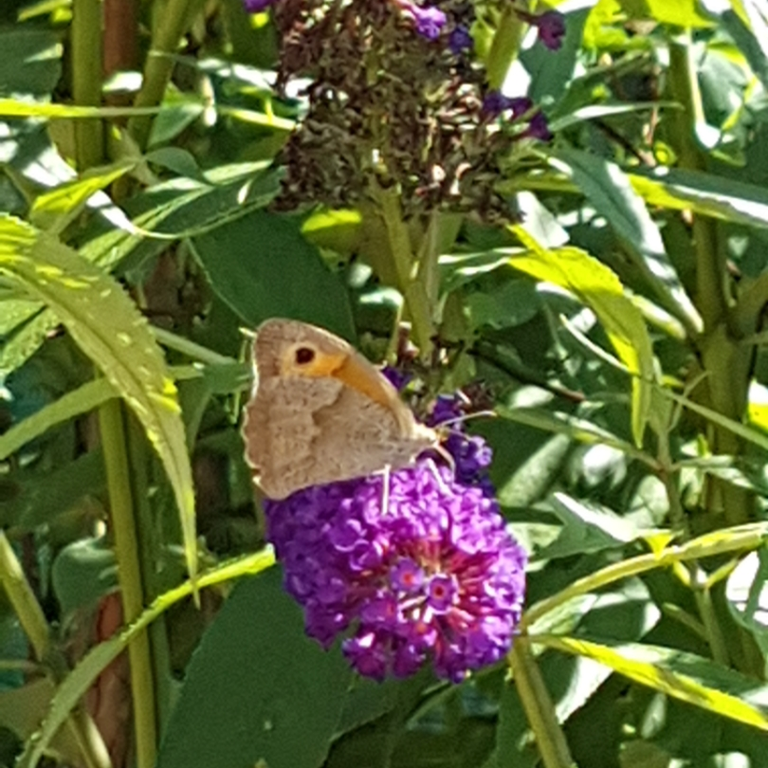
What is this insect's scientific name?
Maniola jurtina
